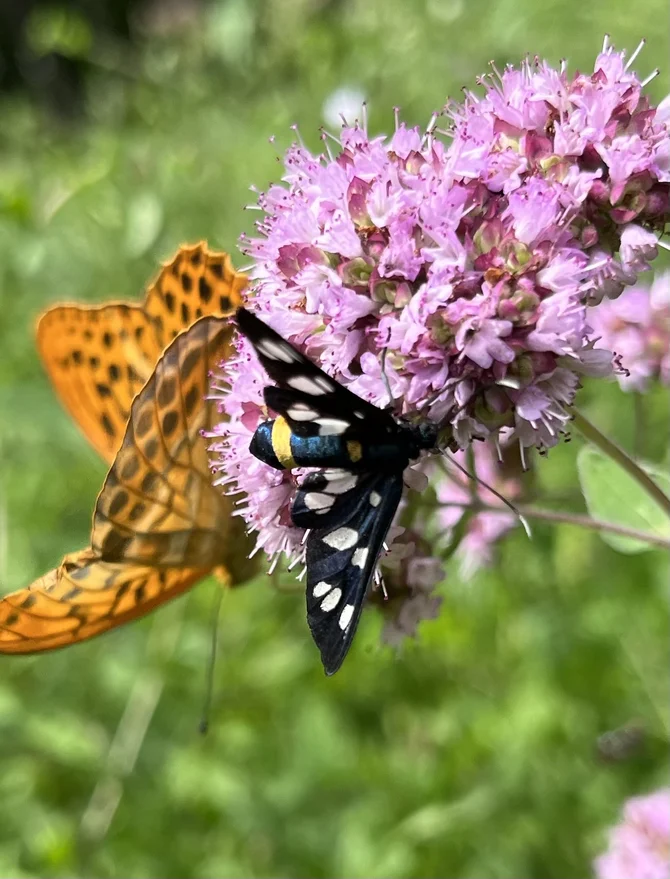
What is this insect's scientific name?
Argynnis paphia
